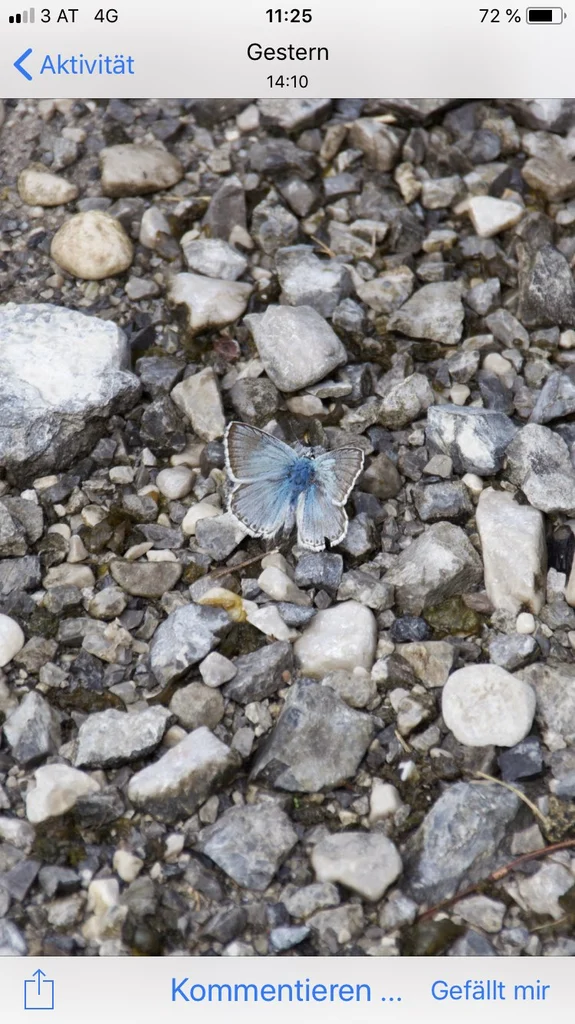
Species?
Lysandra coridon
